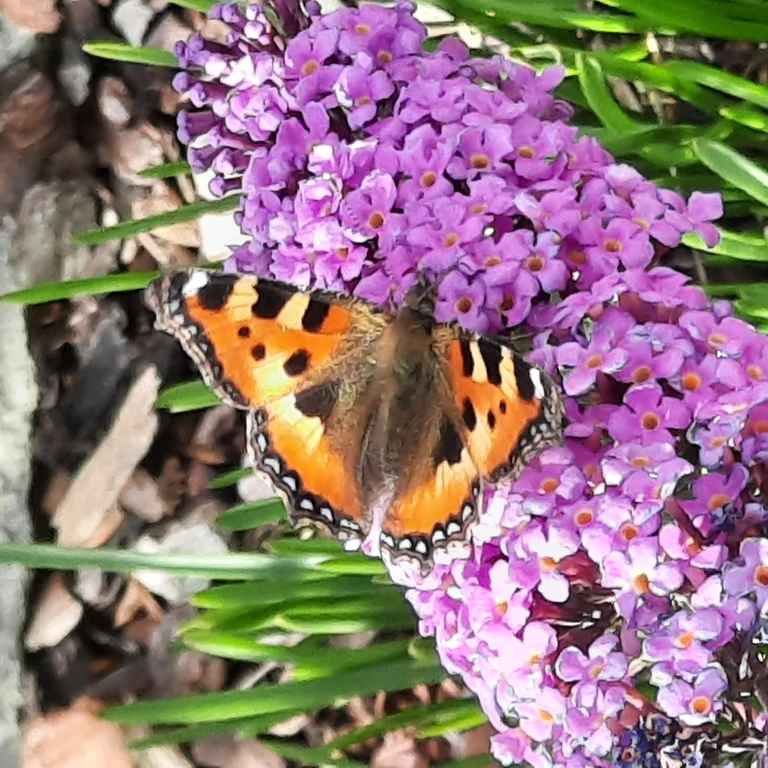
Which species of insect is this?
Aglais urticae
